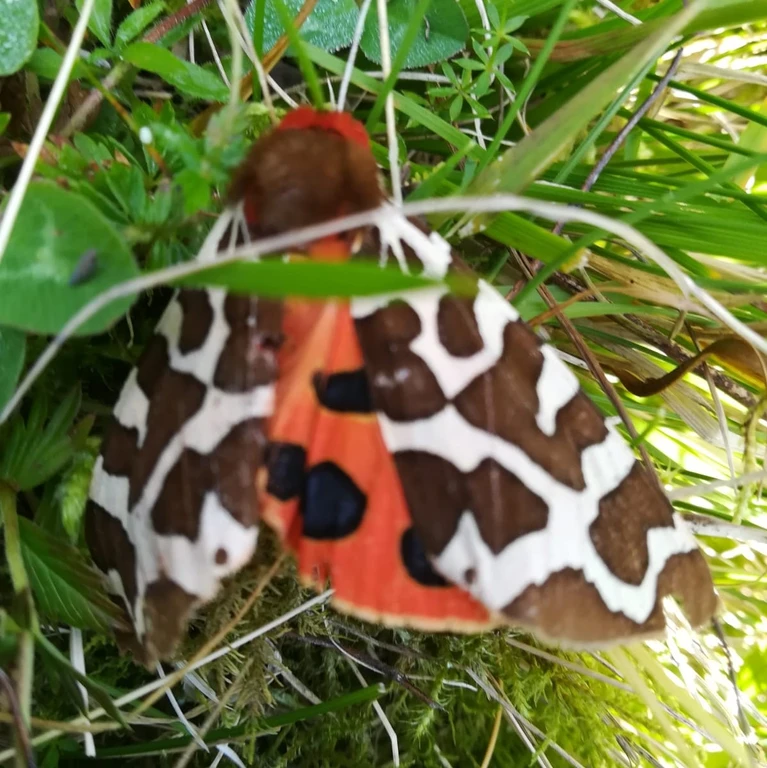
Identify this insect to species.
Arctia caja
